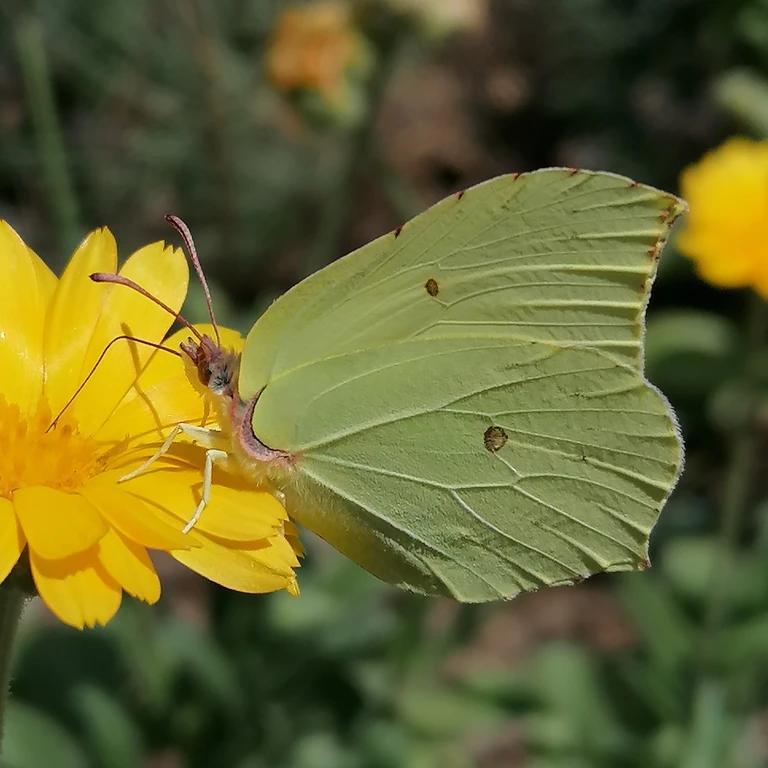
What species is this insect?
Gonepteryx rhamni
